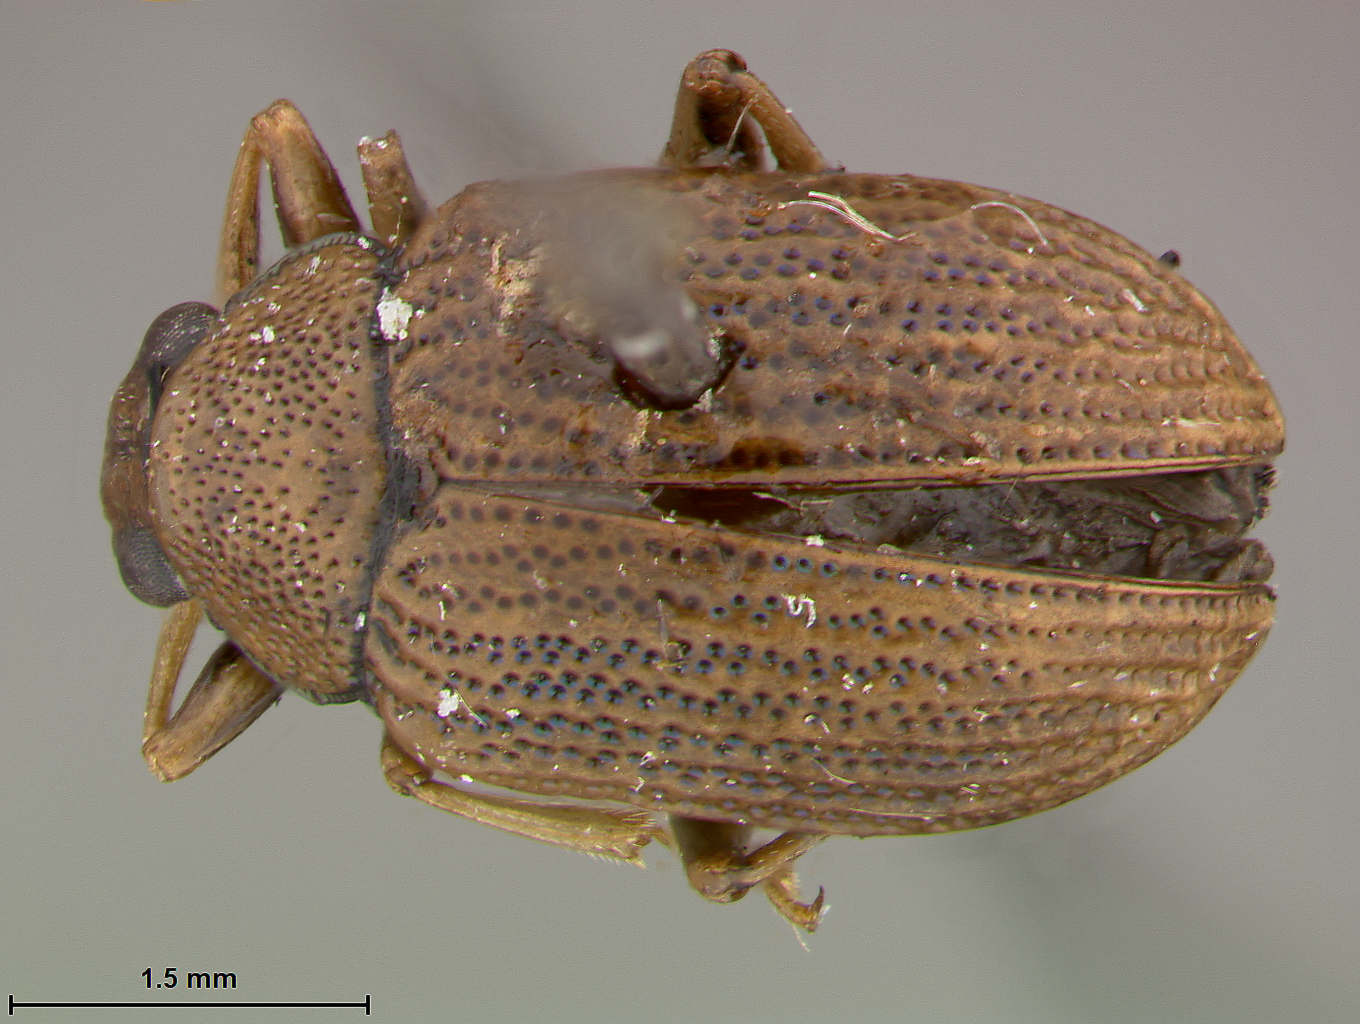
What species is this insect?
Colaspis eikugemellata
